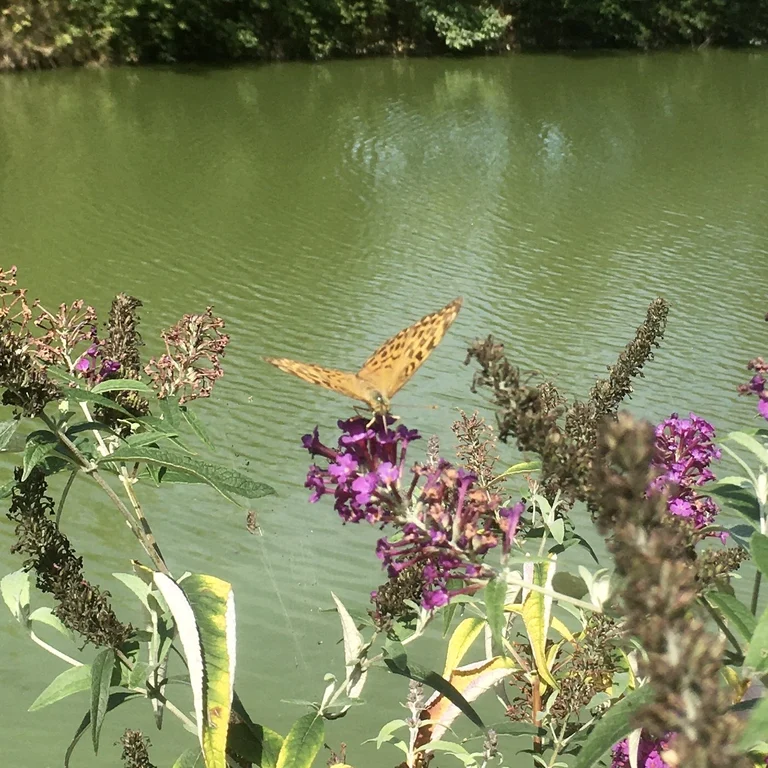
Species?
Argynnis paphia
